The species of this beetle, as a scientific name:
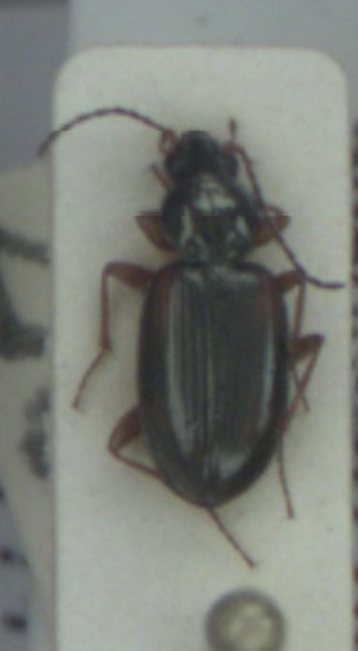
Bembidion tetracolum
